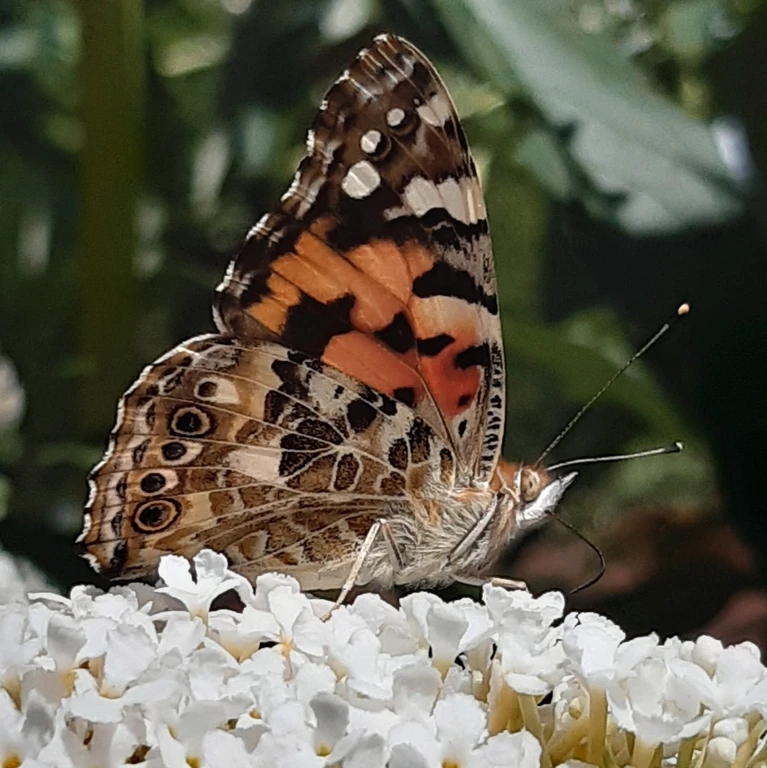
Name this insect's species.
Vanessa cardui
